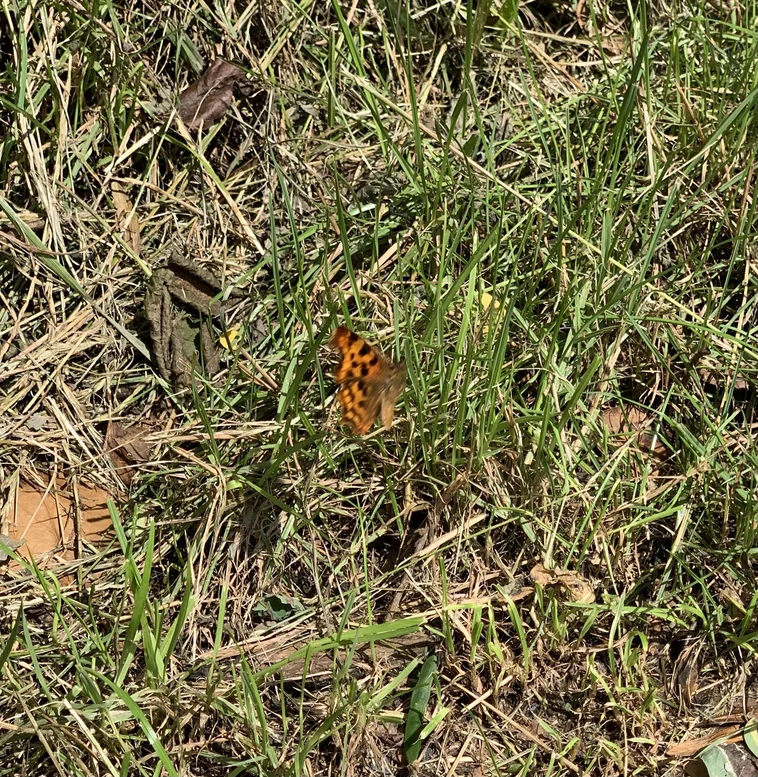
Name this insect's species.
Polygonia c-album
